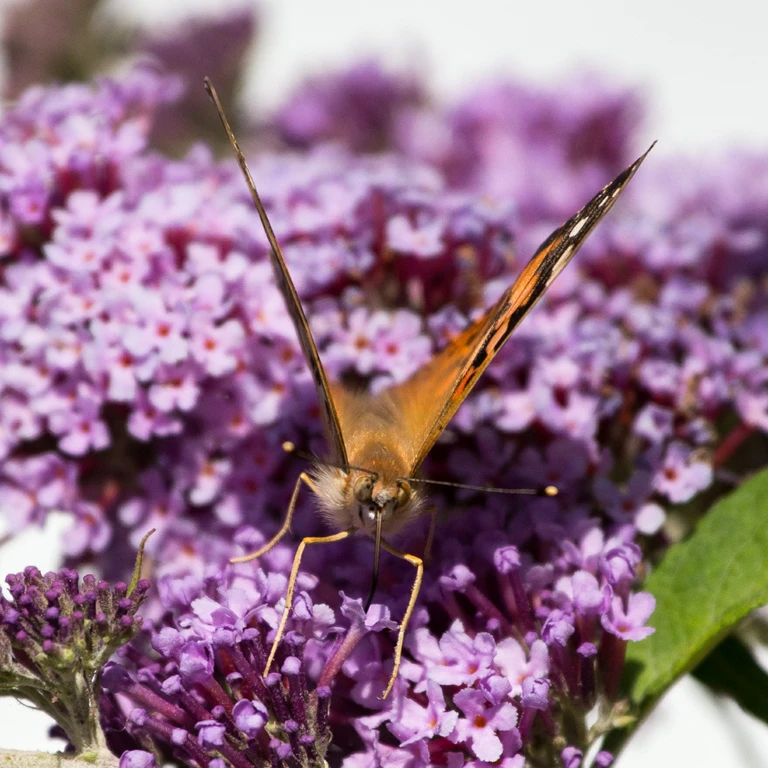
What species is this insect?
Vanessa cardui
